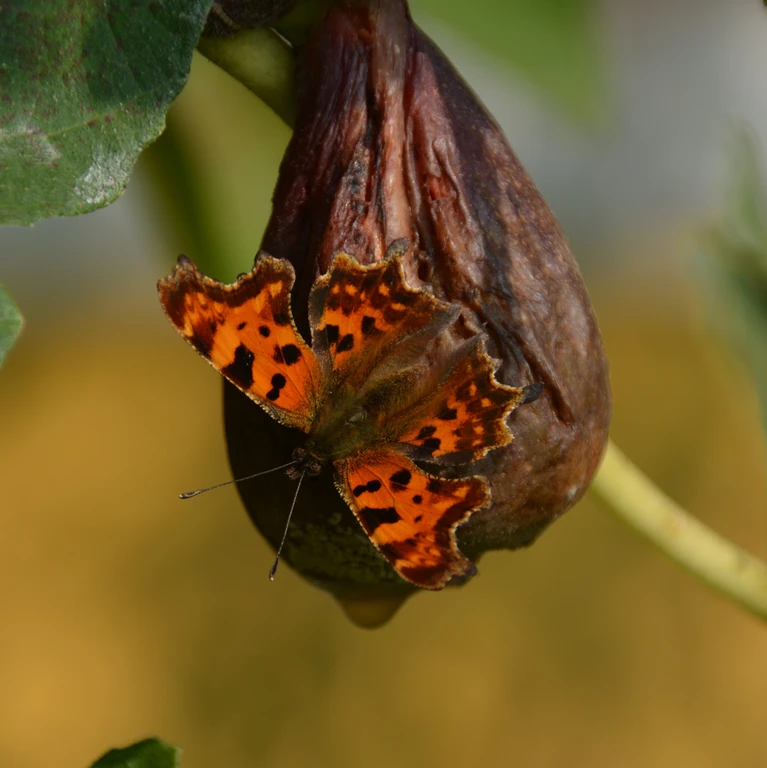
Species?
Polygonia c-album
